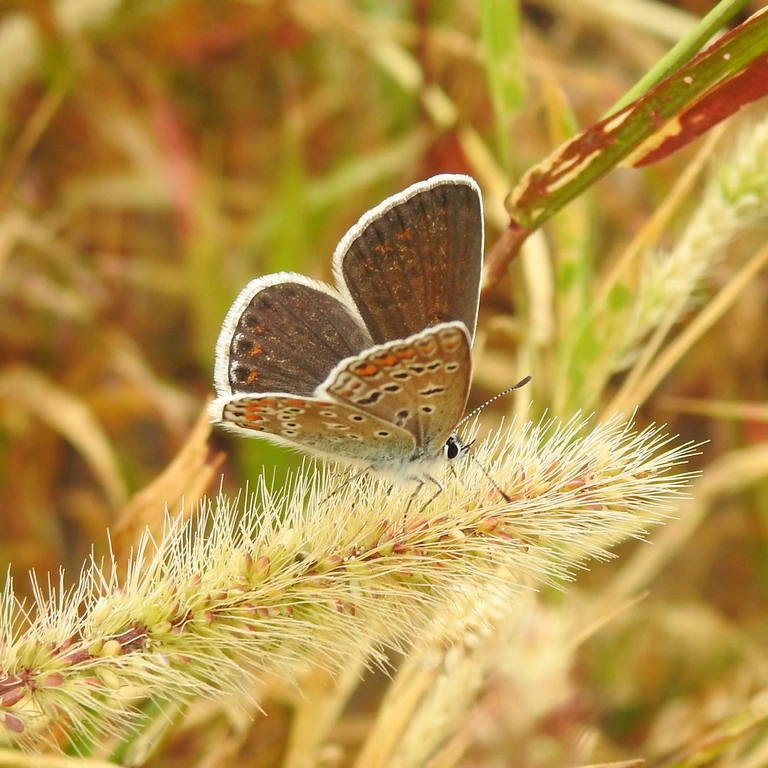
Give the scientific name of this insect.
Polyommatus icarus
